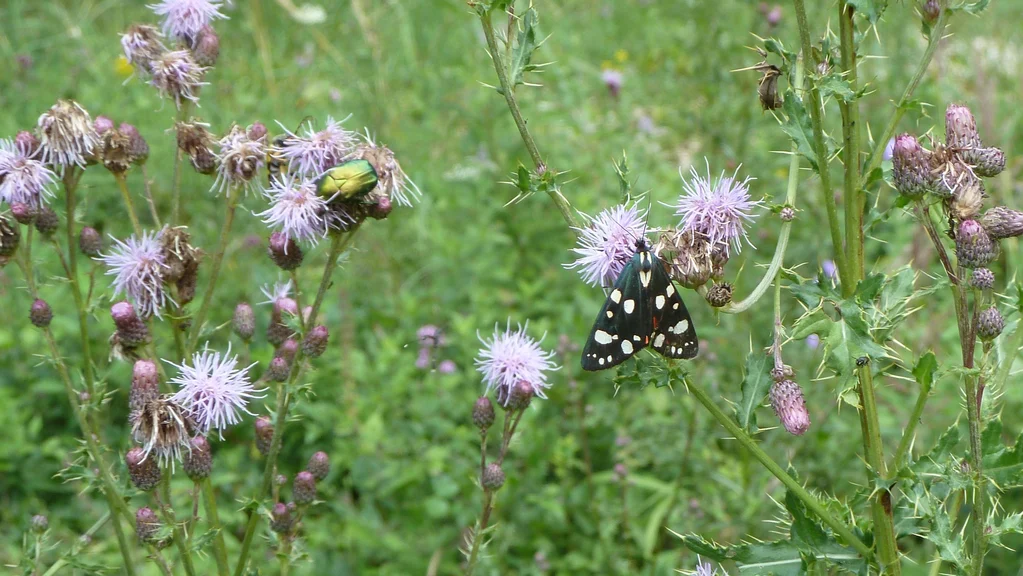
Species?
Callimorpha dominula
